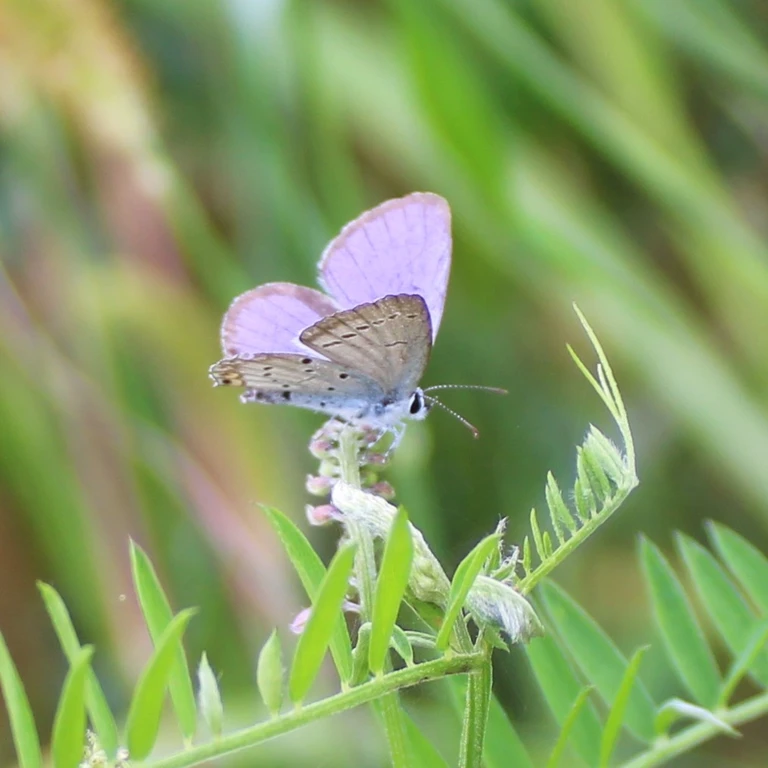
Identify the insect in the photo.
Cupido argiades (also Elkalyce argiades)
